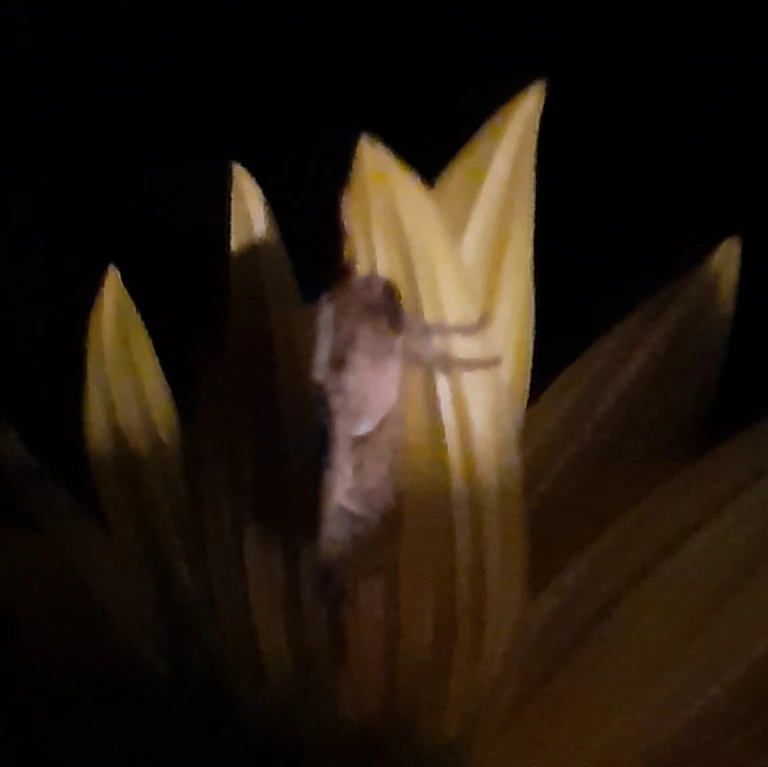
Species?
Triodia sylvina
